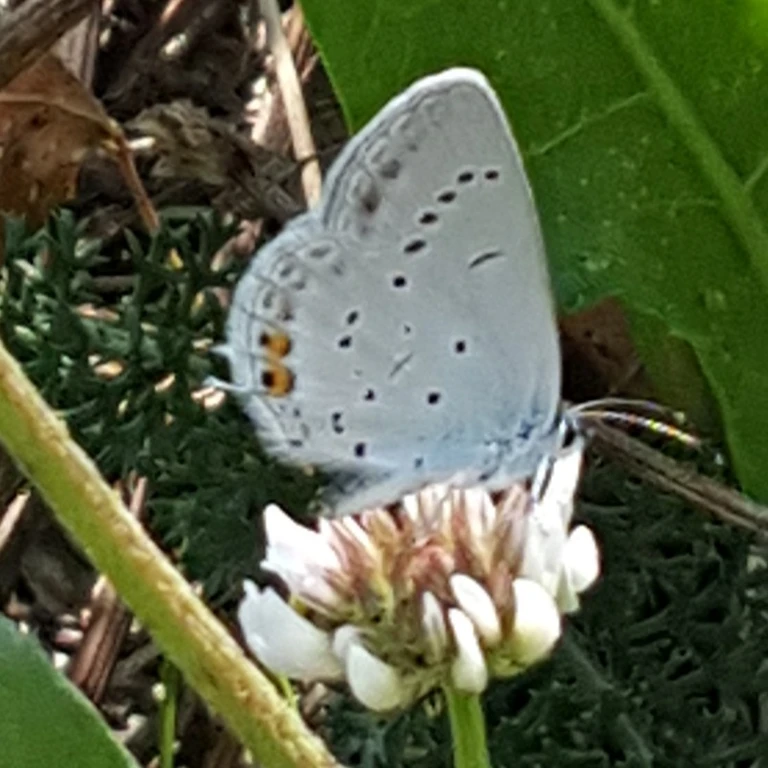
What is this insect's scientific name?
Cupido argiades (also Elkalyce argiades)
